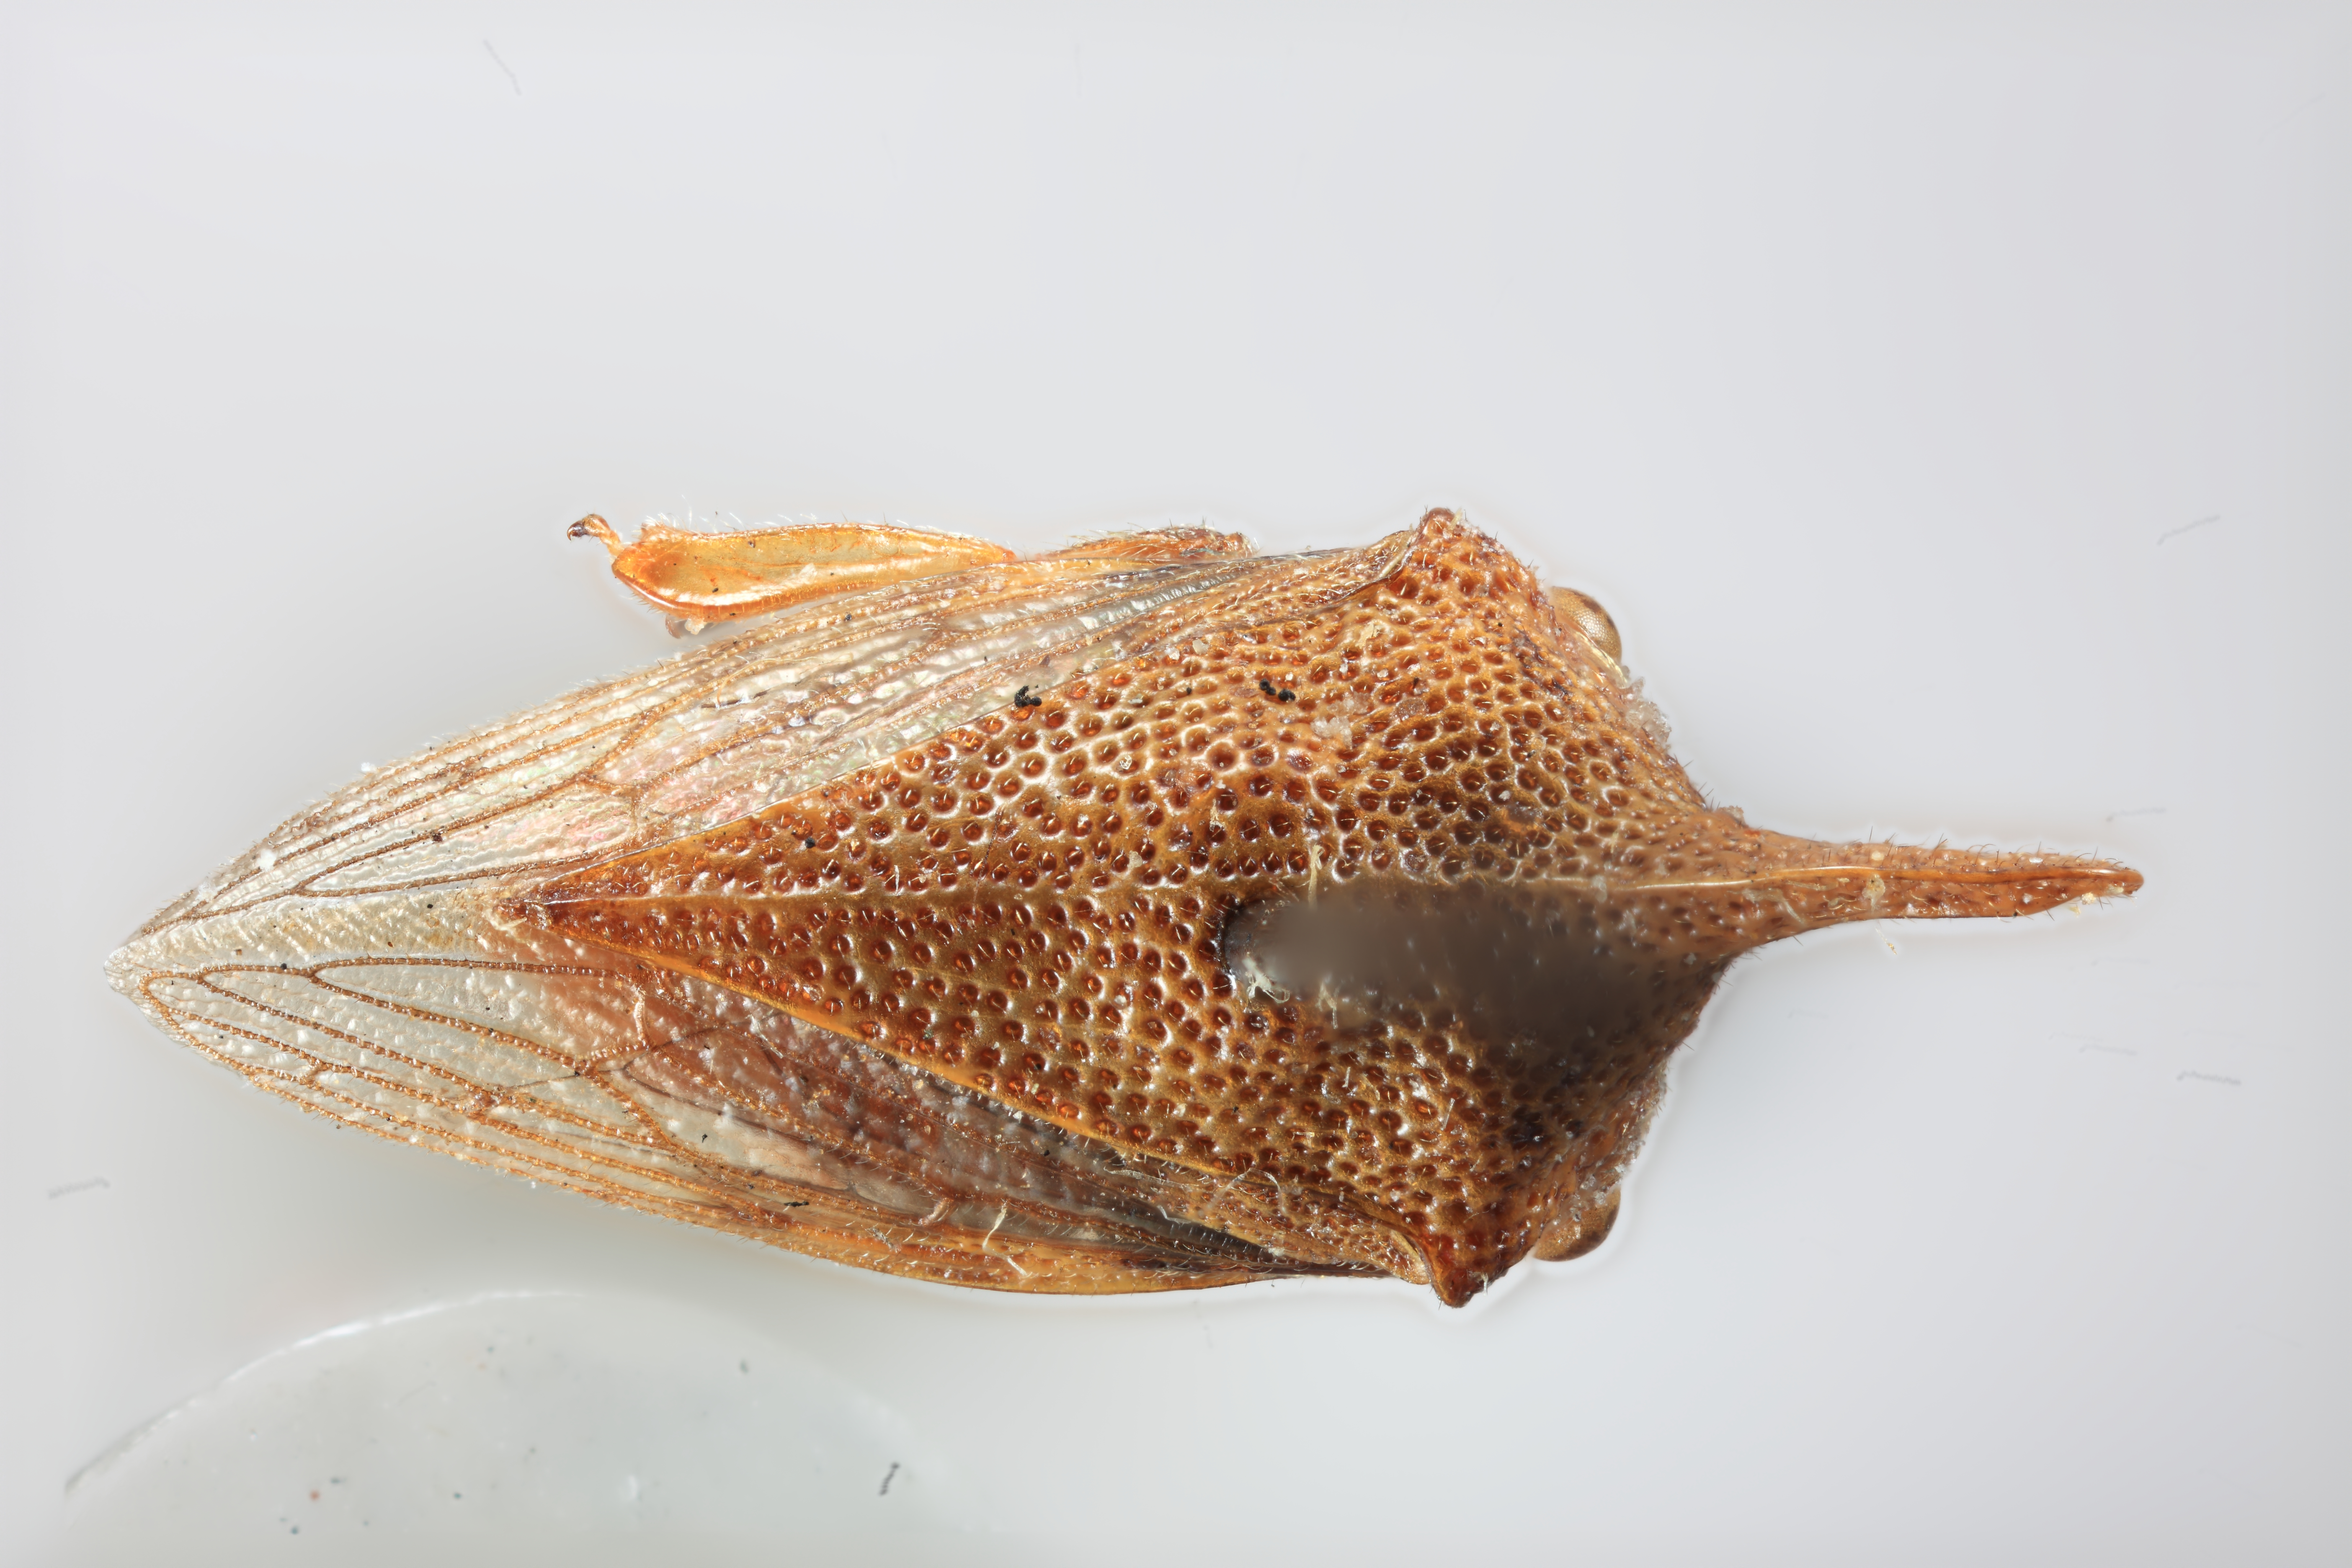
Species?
Platycotis cornuta
